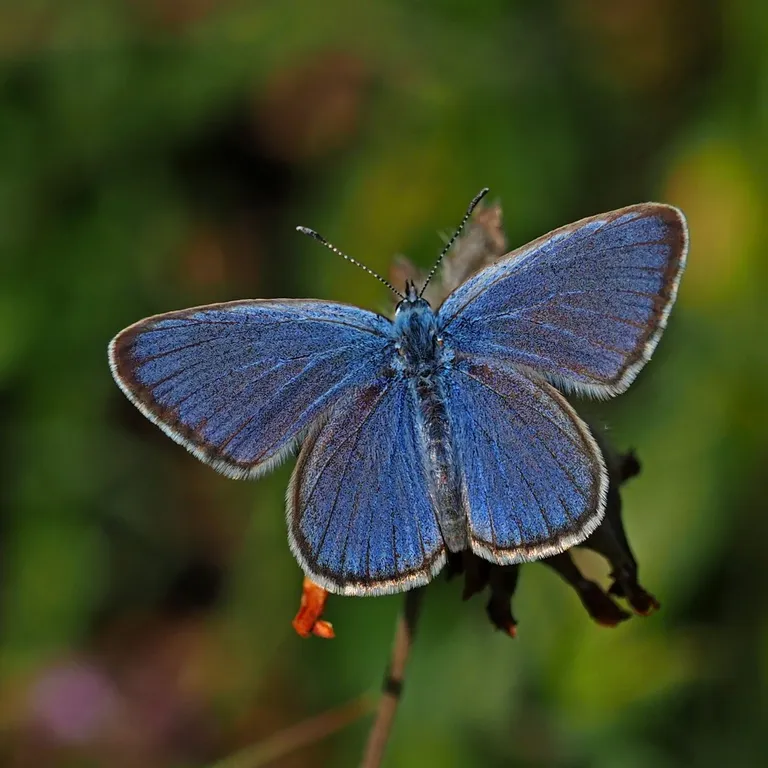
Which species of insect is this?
Phengaris alcon/rebeli
